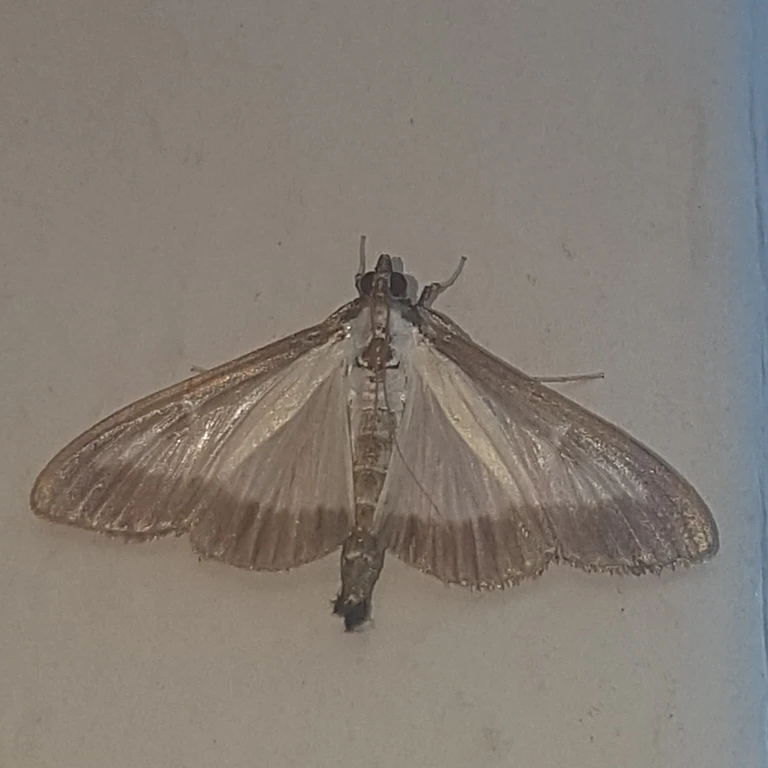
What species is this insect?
Cydalima perspectalis
